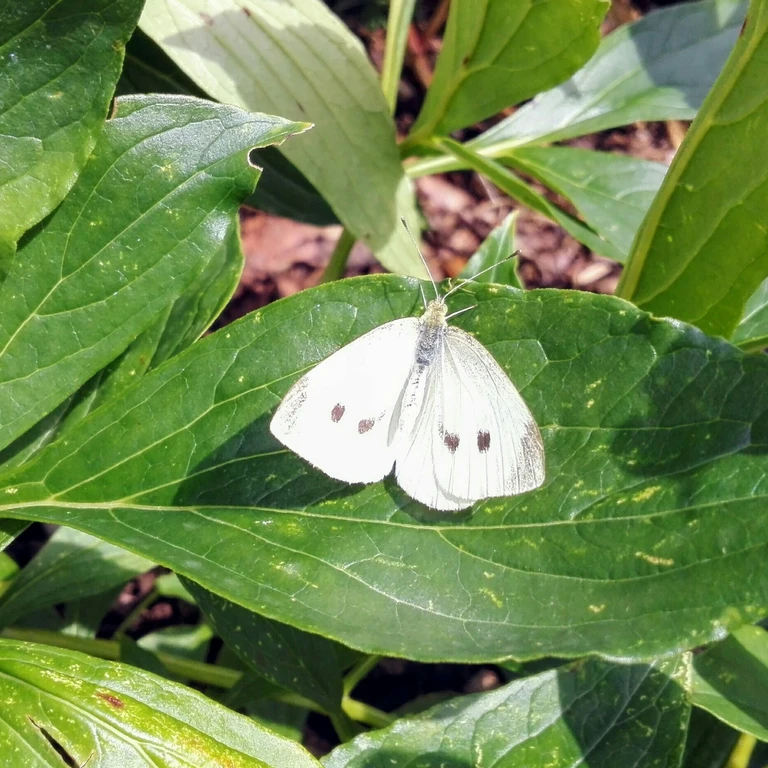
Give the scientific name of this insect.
Pieris rapae
